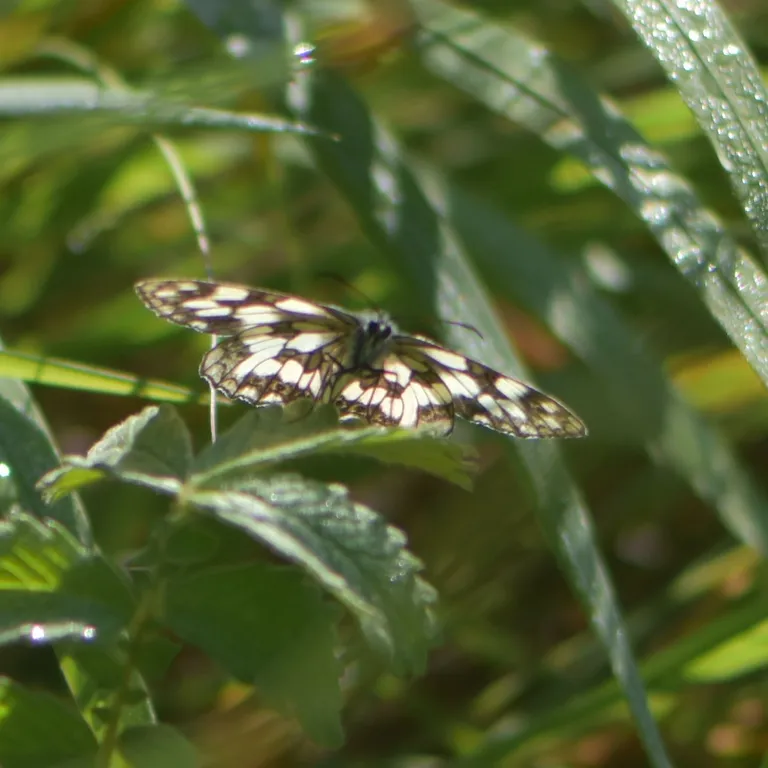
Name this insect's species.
Melanargia galathea
